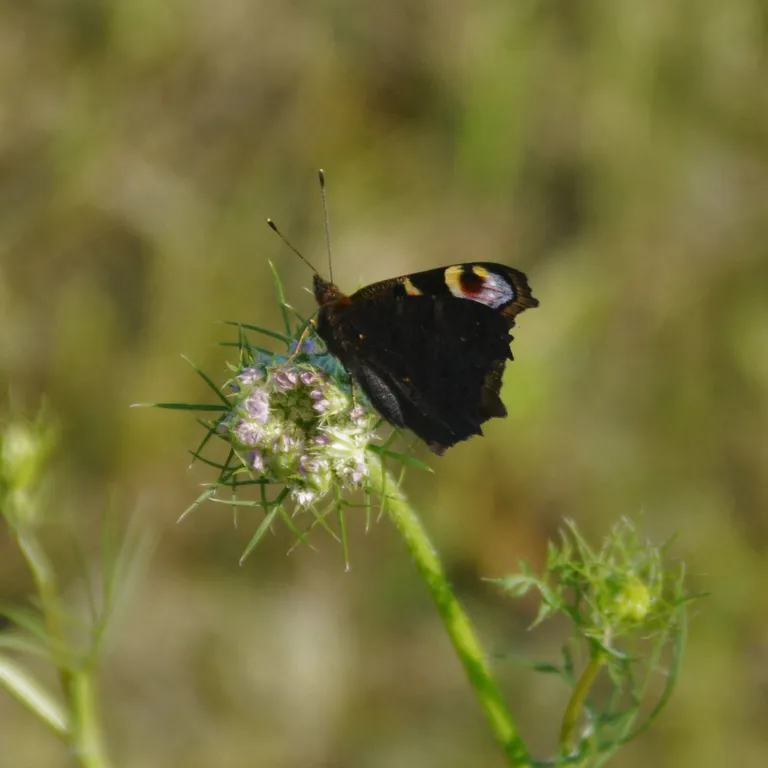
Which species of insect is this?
Aglais io
